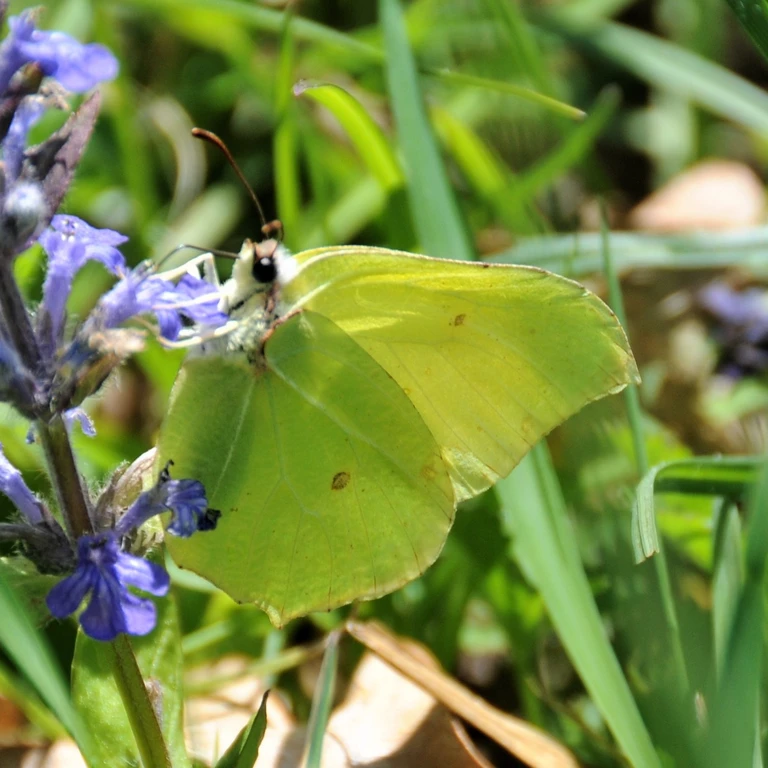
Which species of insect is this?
Gonepteryx rhamni
